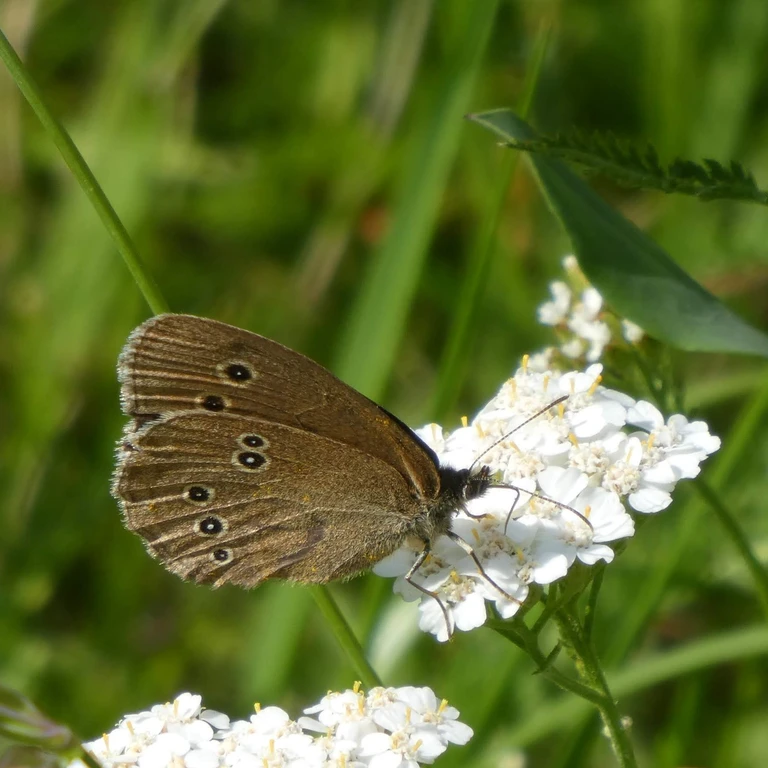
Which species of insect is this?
Aphantopus hyperantus
